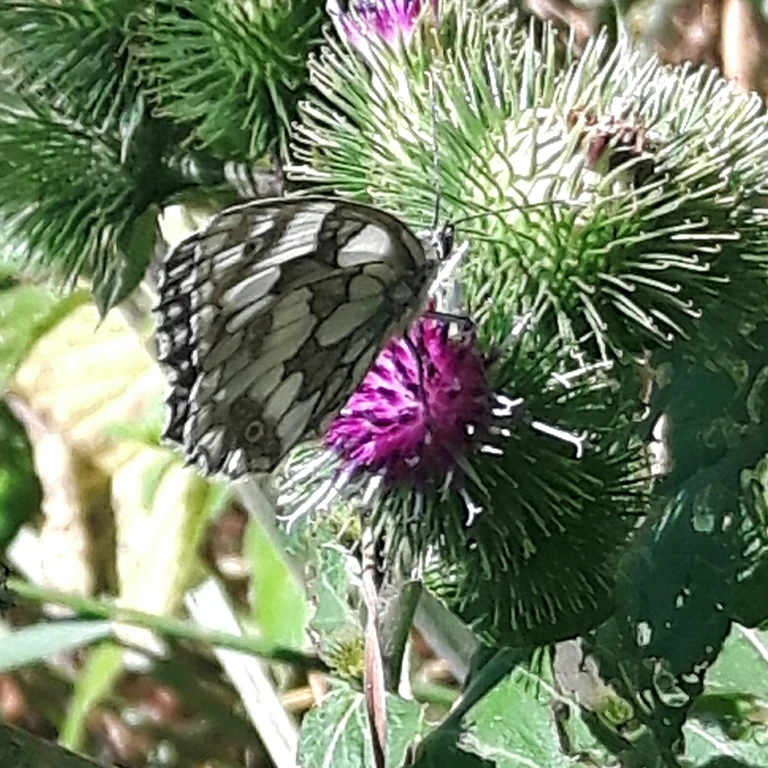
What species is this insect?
Melanargia galathea
